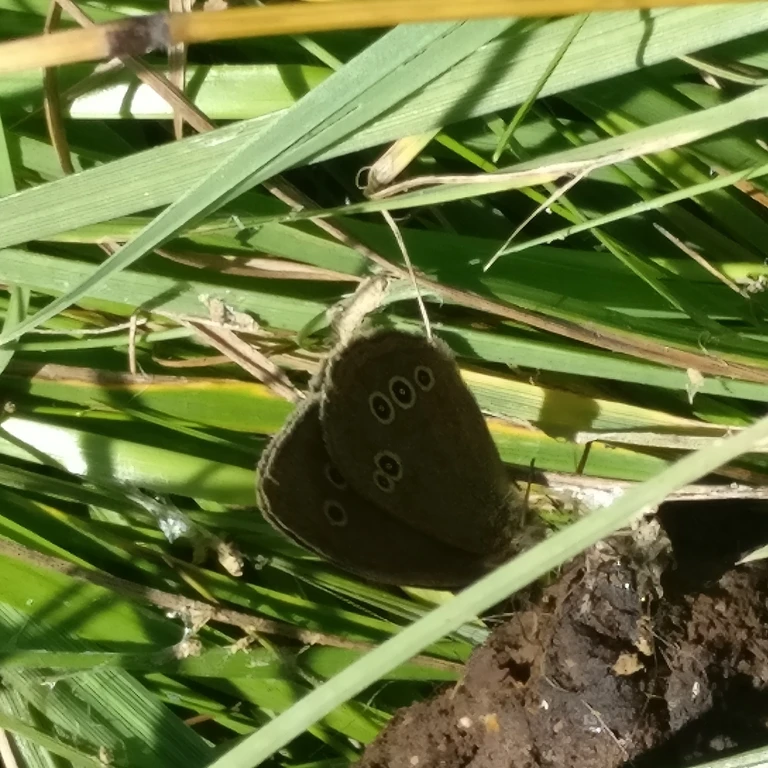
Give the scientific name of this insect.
Aphantopus hyperantus
